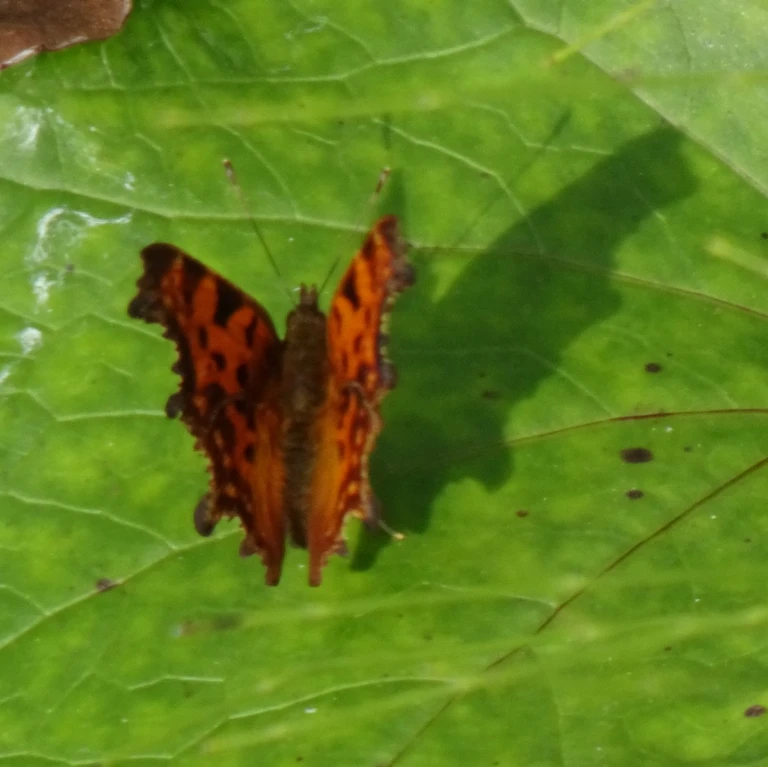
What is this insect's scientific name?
Polygonia c-album
